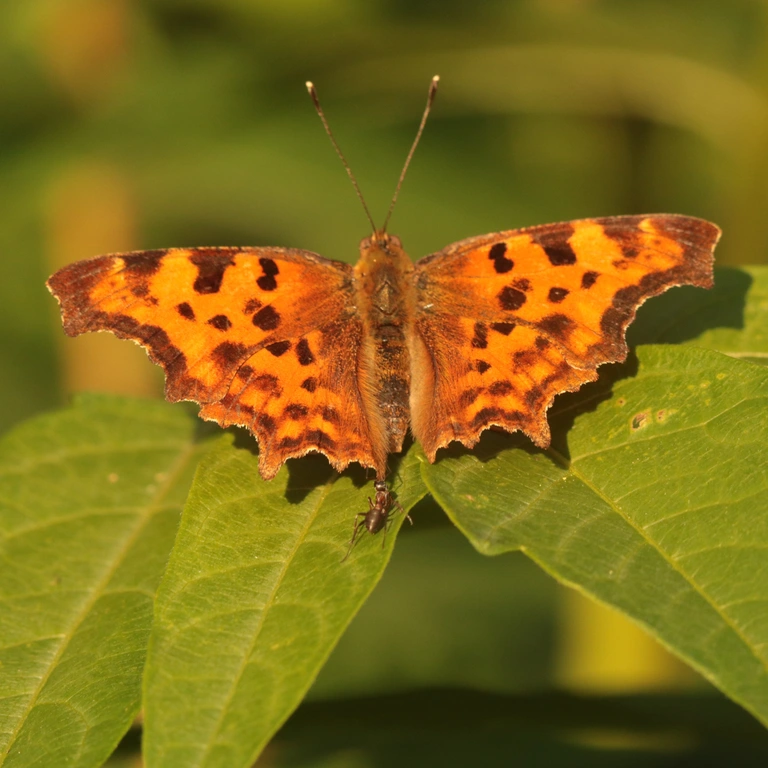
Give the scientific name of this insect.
Polygonia c-album
